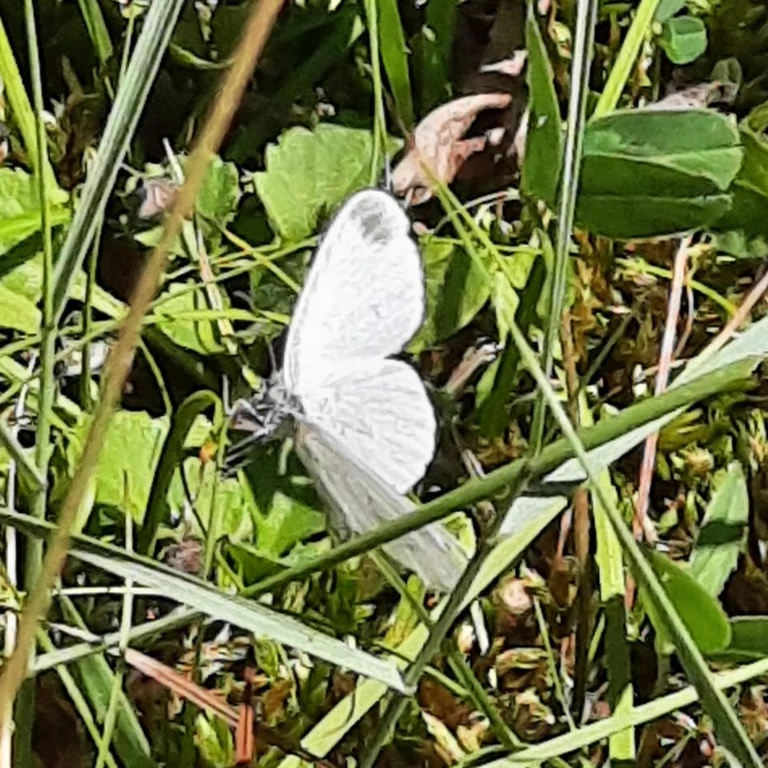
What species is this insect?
Leptidea sinapis/juvernica
